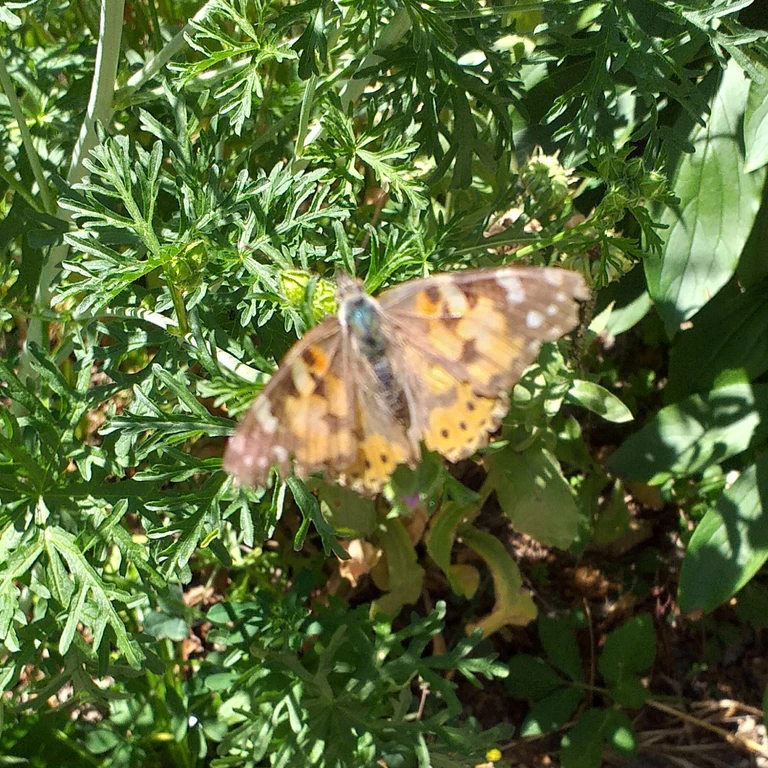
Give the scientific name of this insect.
Vanessa cardui
